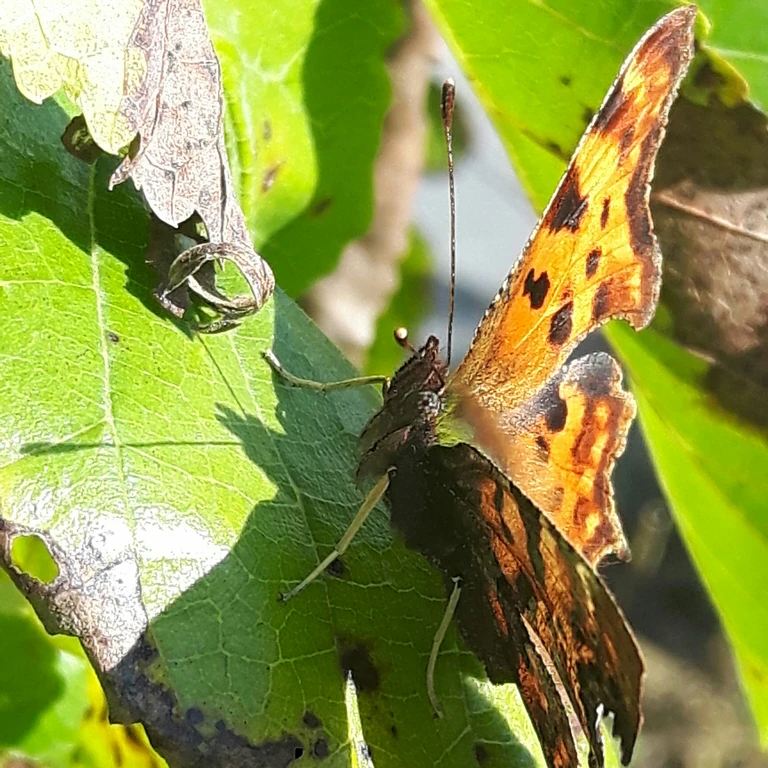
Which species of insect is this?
Polygonia c-album
